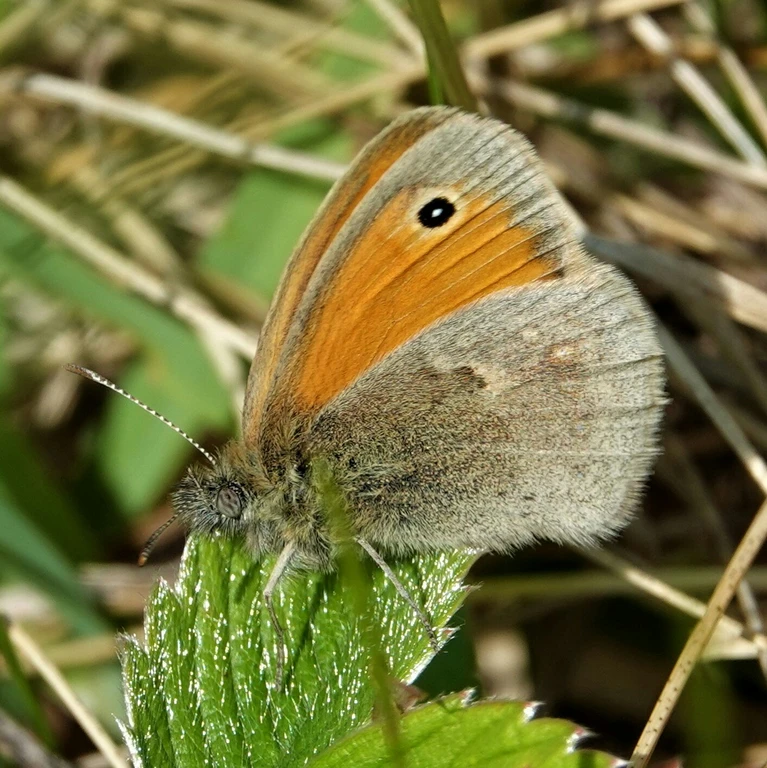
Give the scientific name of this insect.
Coenonympha pamphilus
